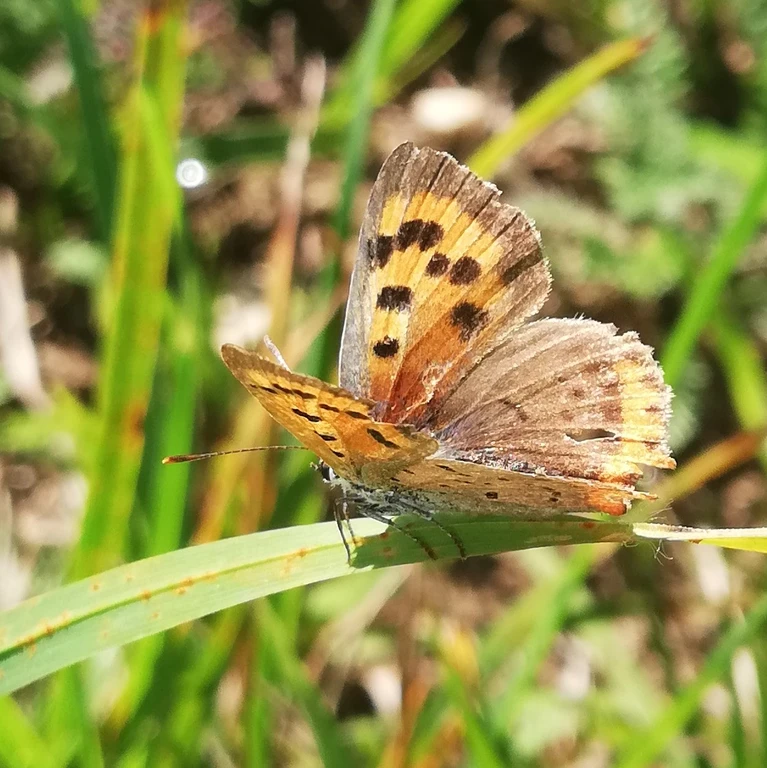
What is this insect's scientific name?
Lycaena phlaeas
